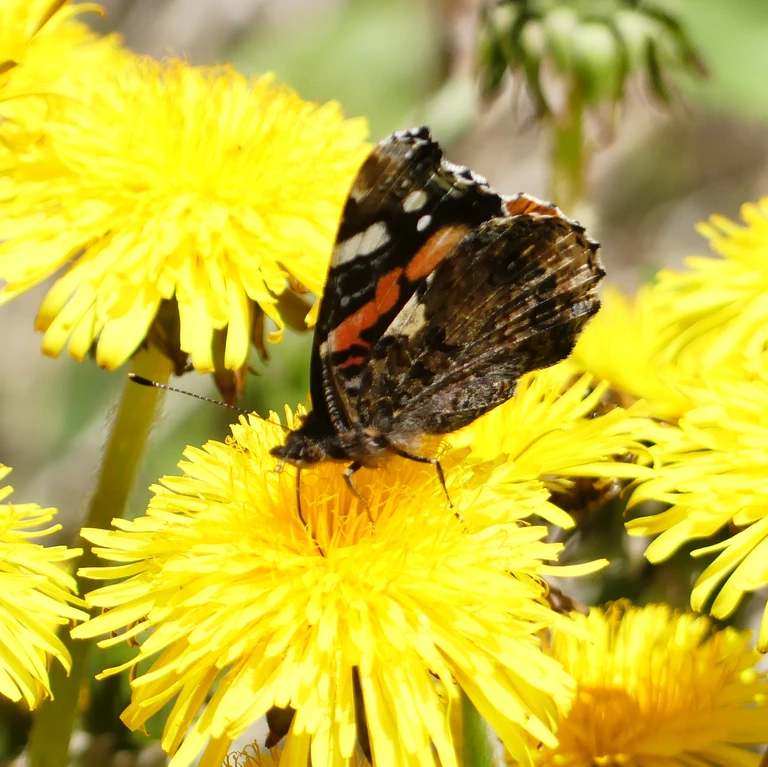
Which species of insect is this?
Vanessa atalanta
